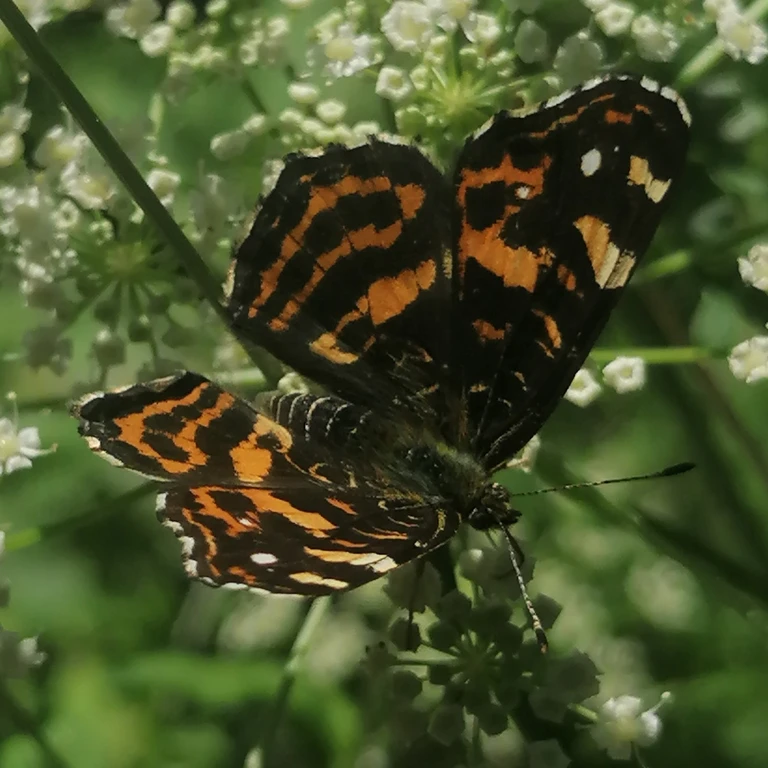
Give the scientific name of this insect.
Araschnia levana
